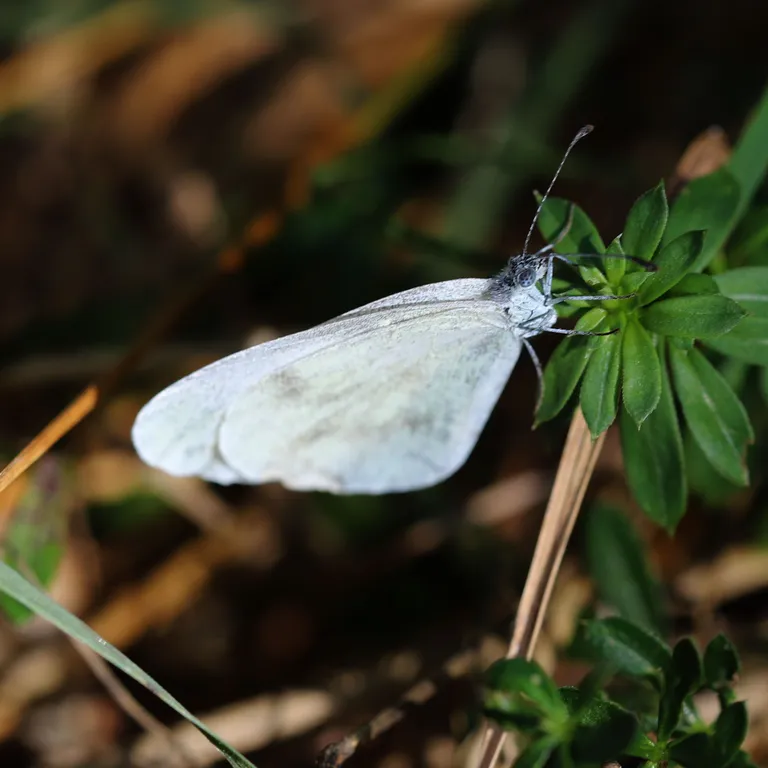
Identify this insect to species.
Leptidea sinapis/juvernica
